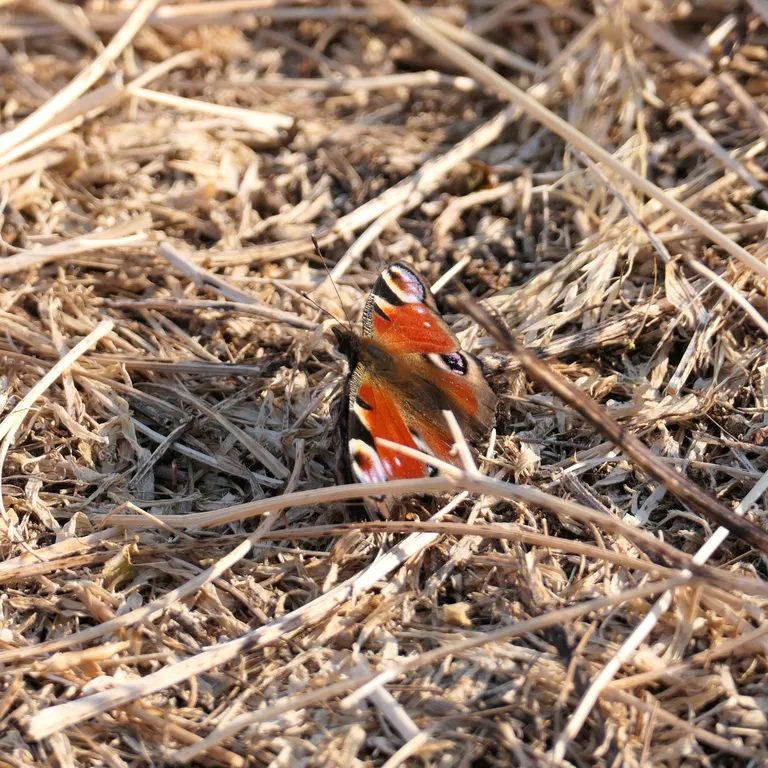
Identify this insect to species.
Aglais io
